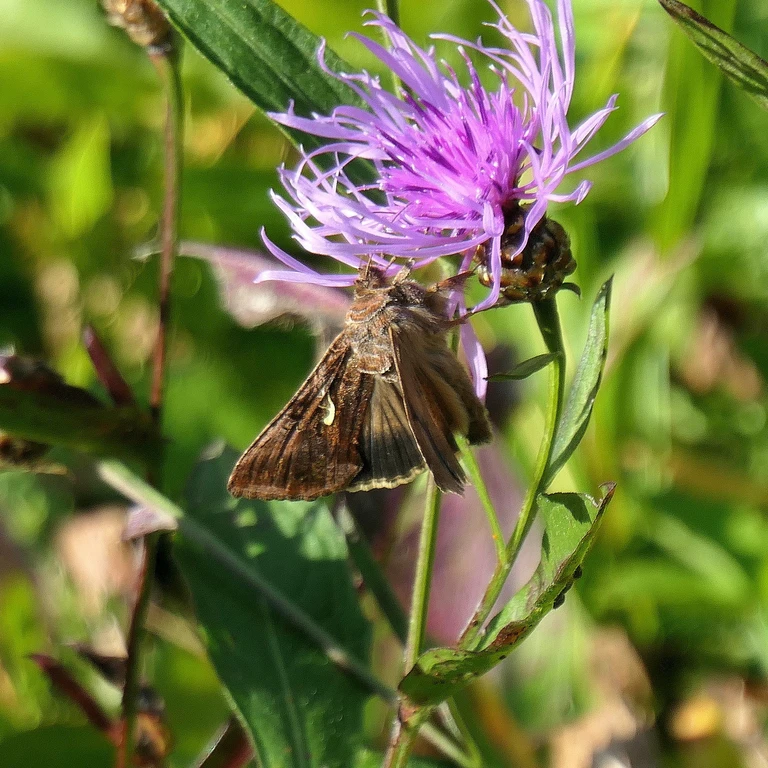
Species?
Autographa gamma
